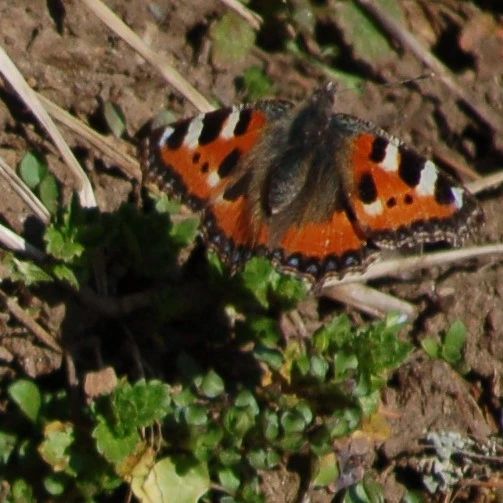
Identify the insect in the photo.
Aglais urticae
